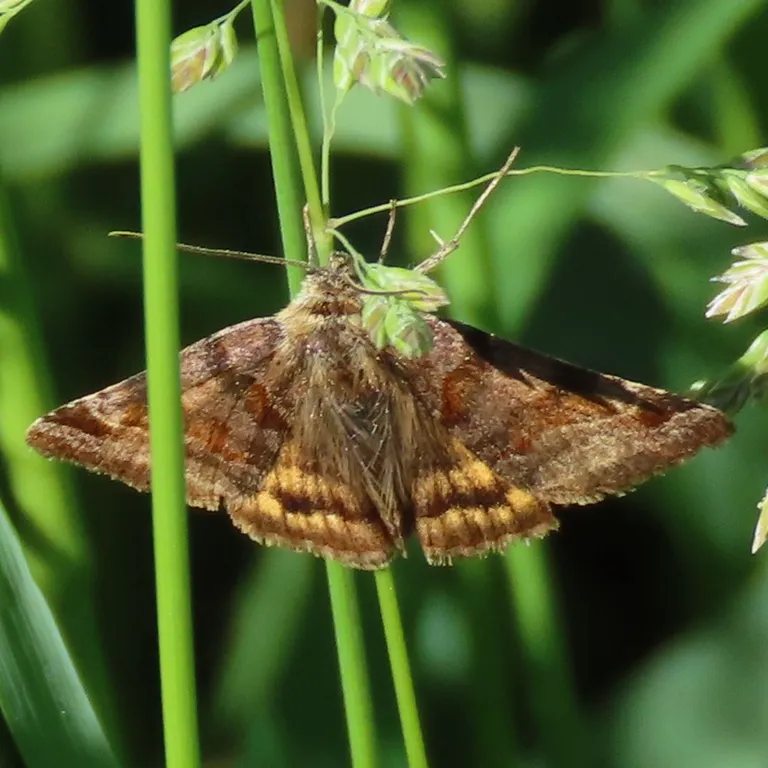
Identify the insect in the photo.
Euclidia glyphica
